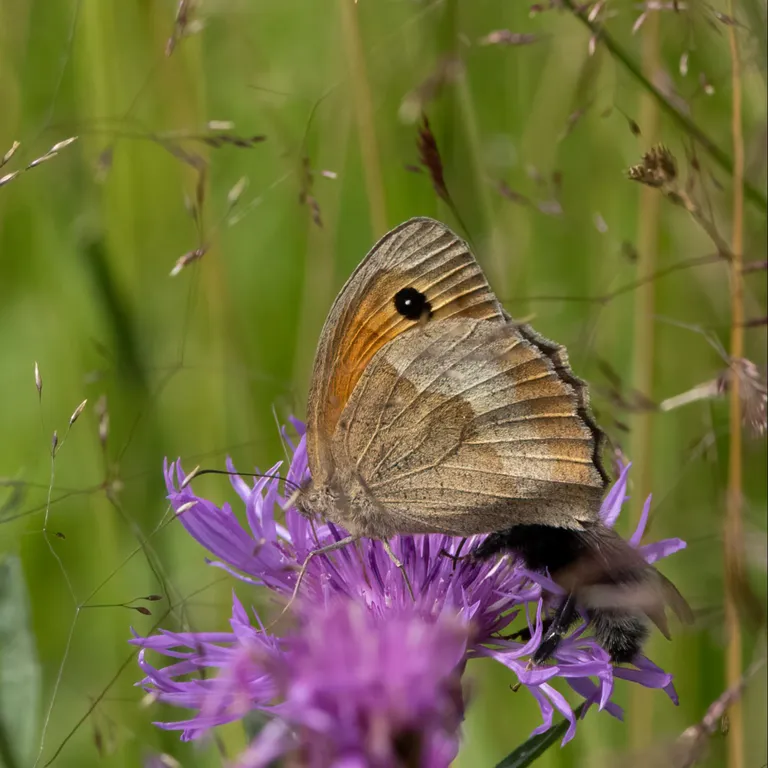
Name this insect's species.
Maniola jurtina
